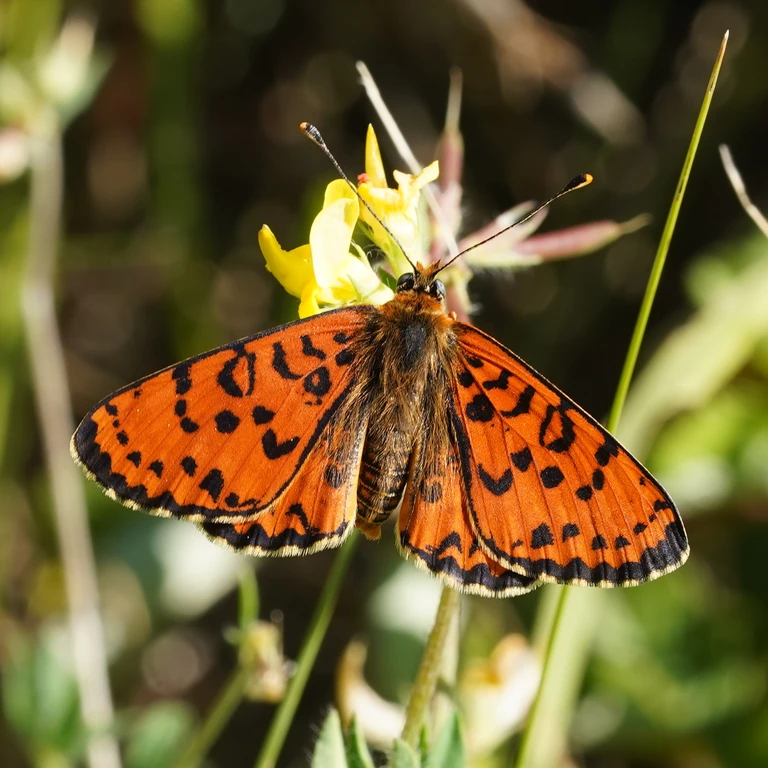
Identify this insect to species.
Melitaea didyma
